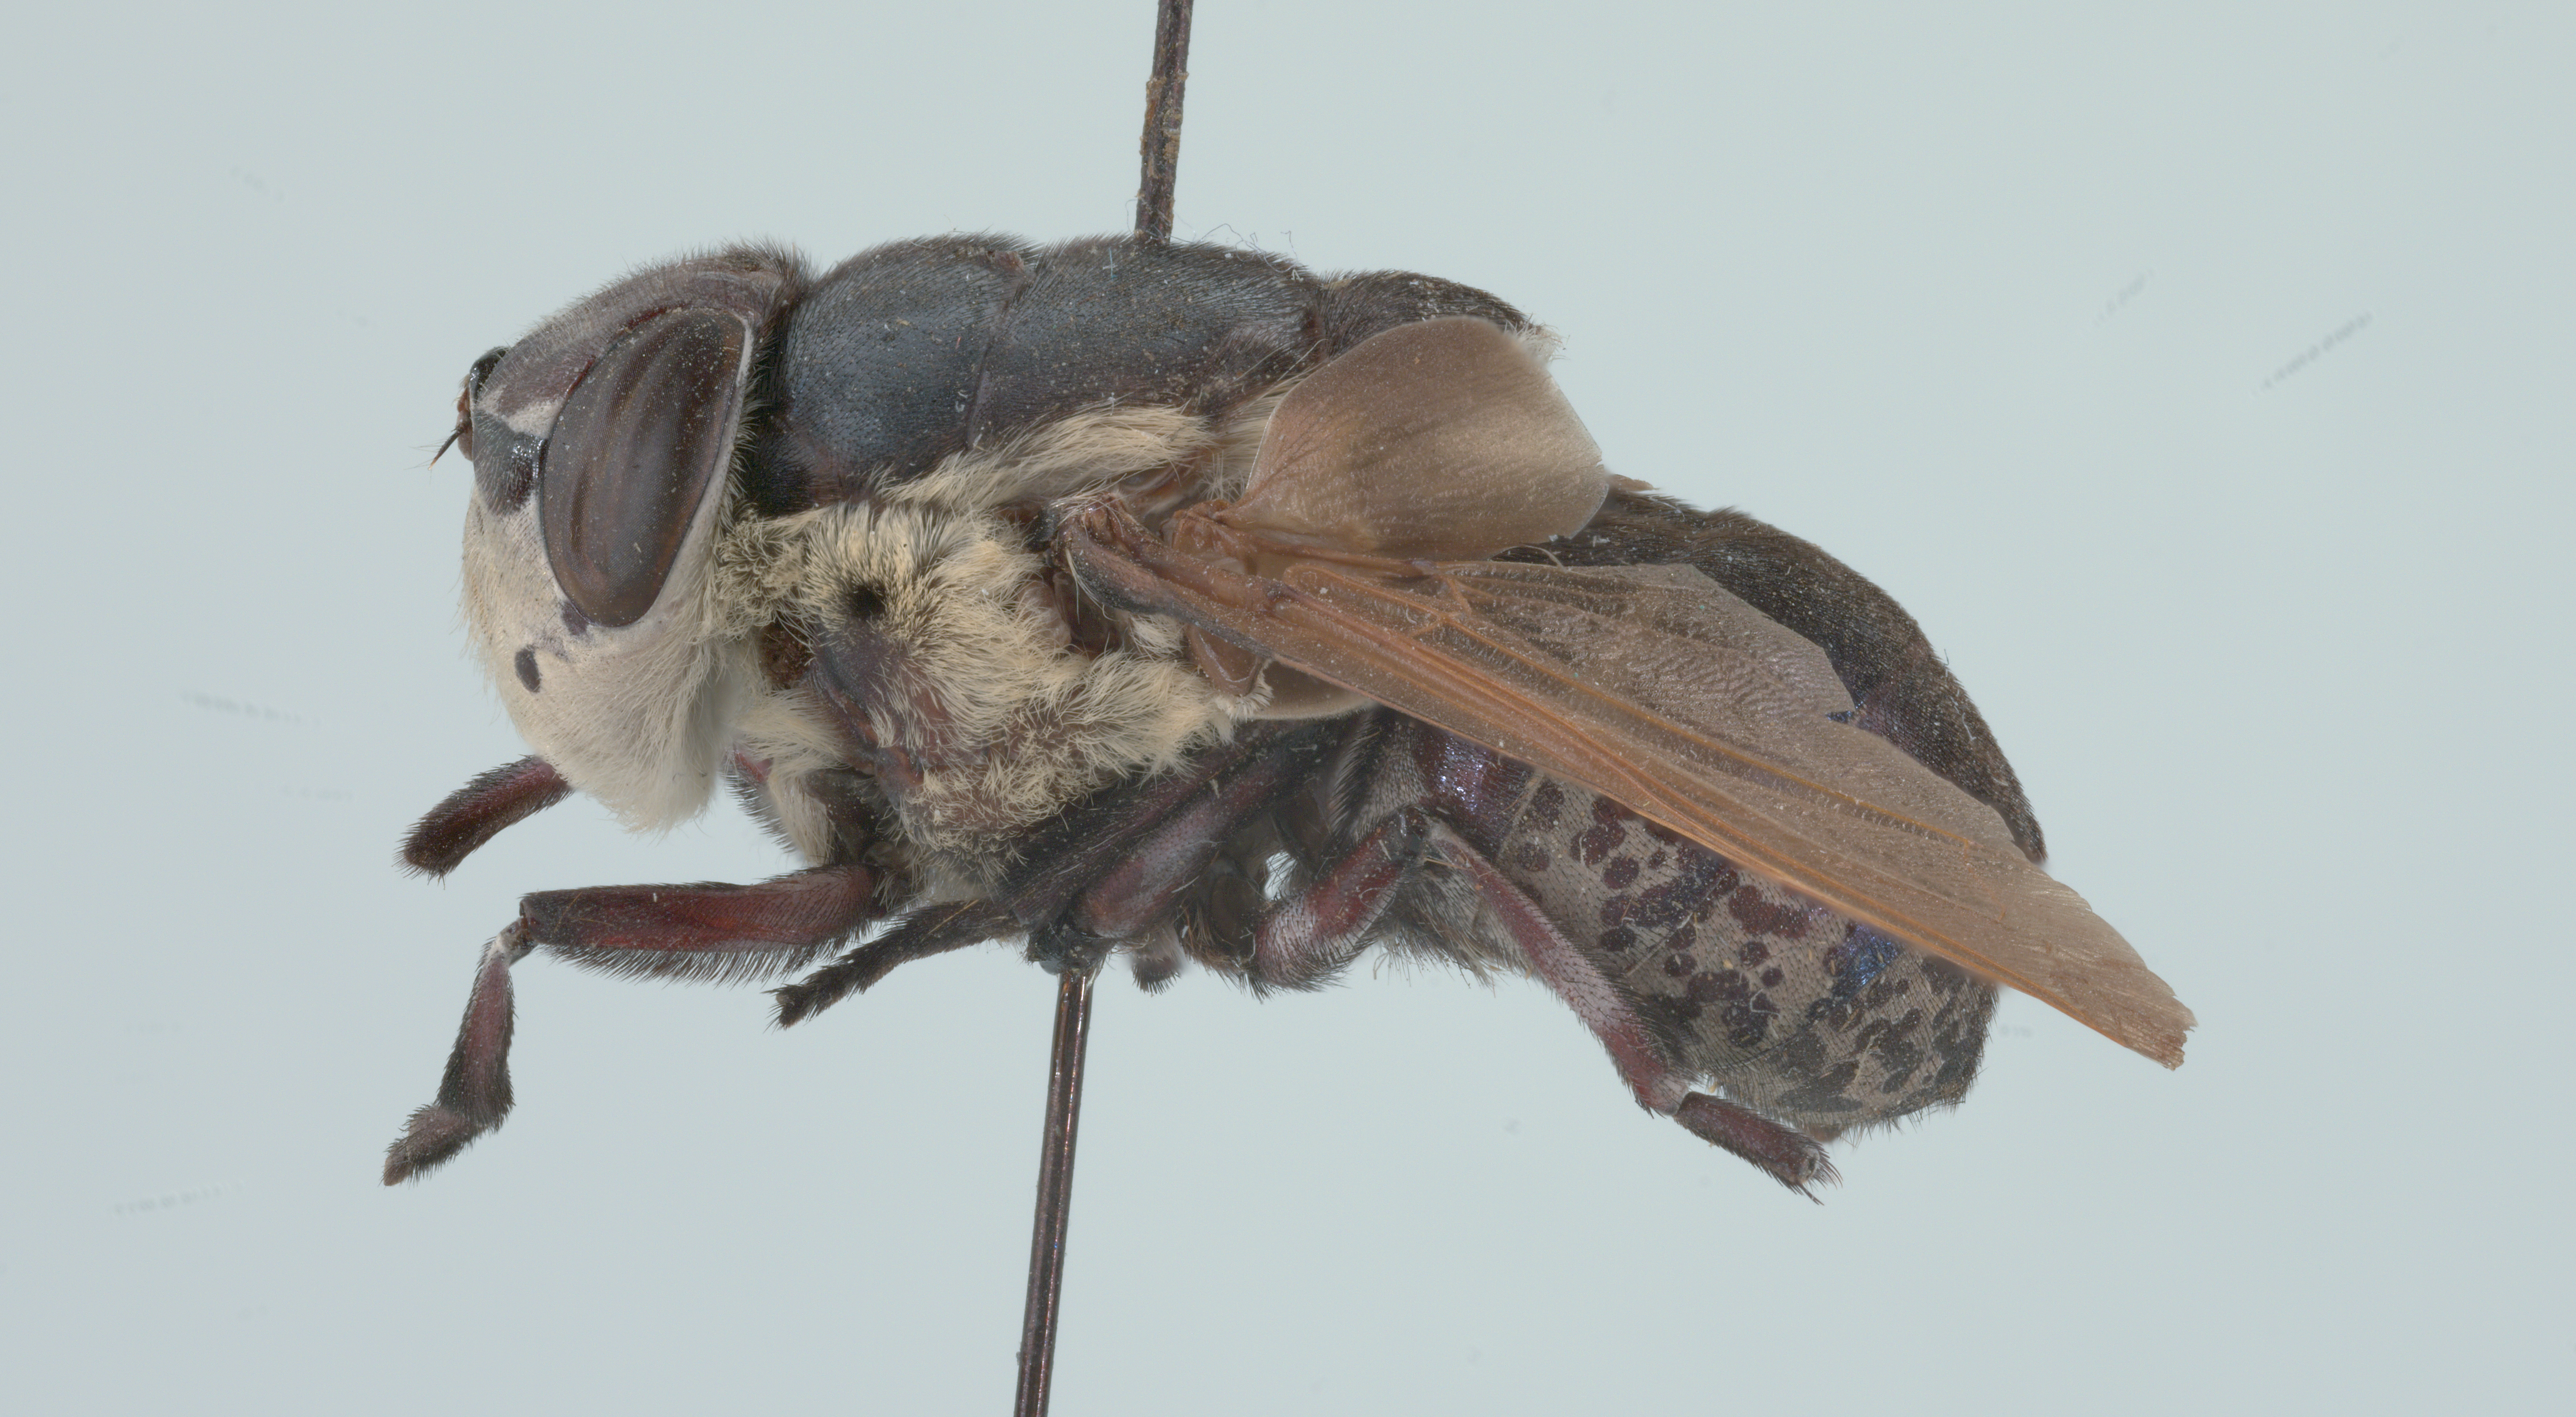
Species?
Cuterebra lepusculi
